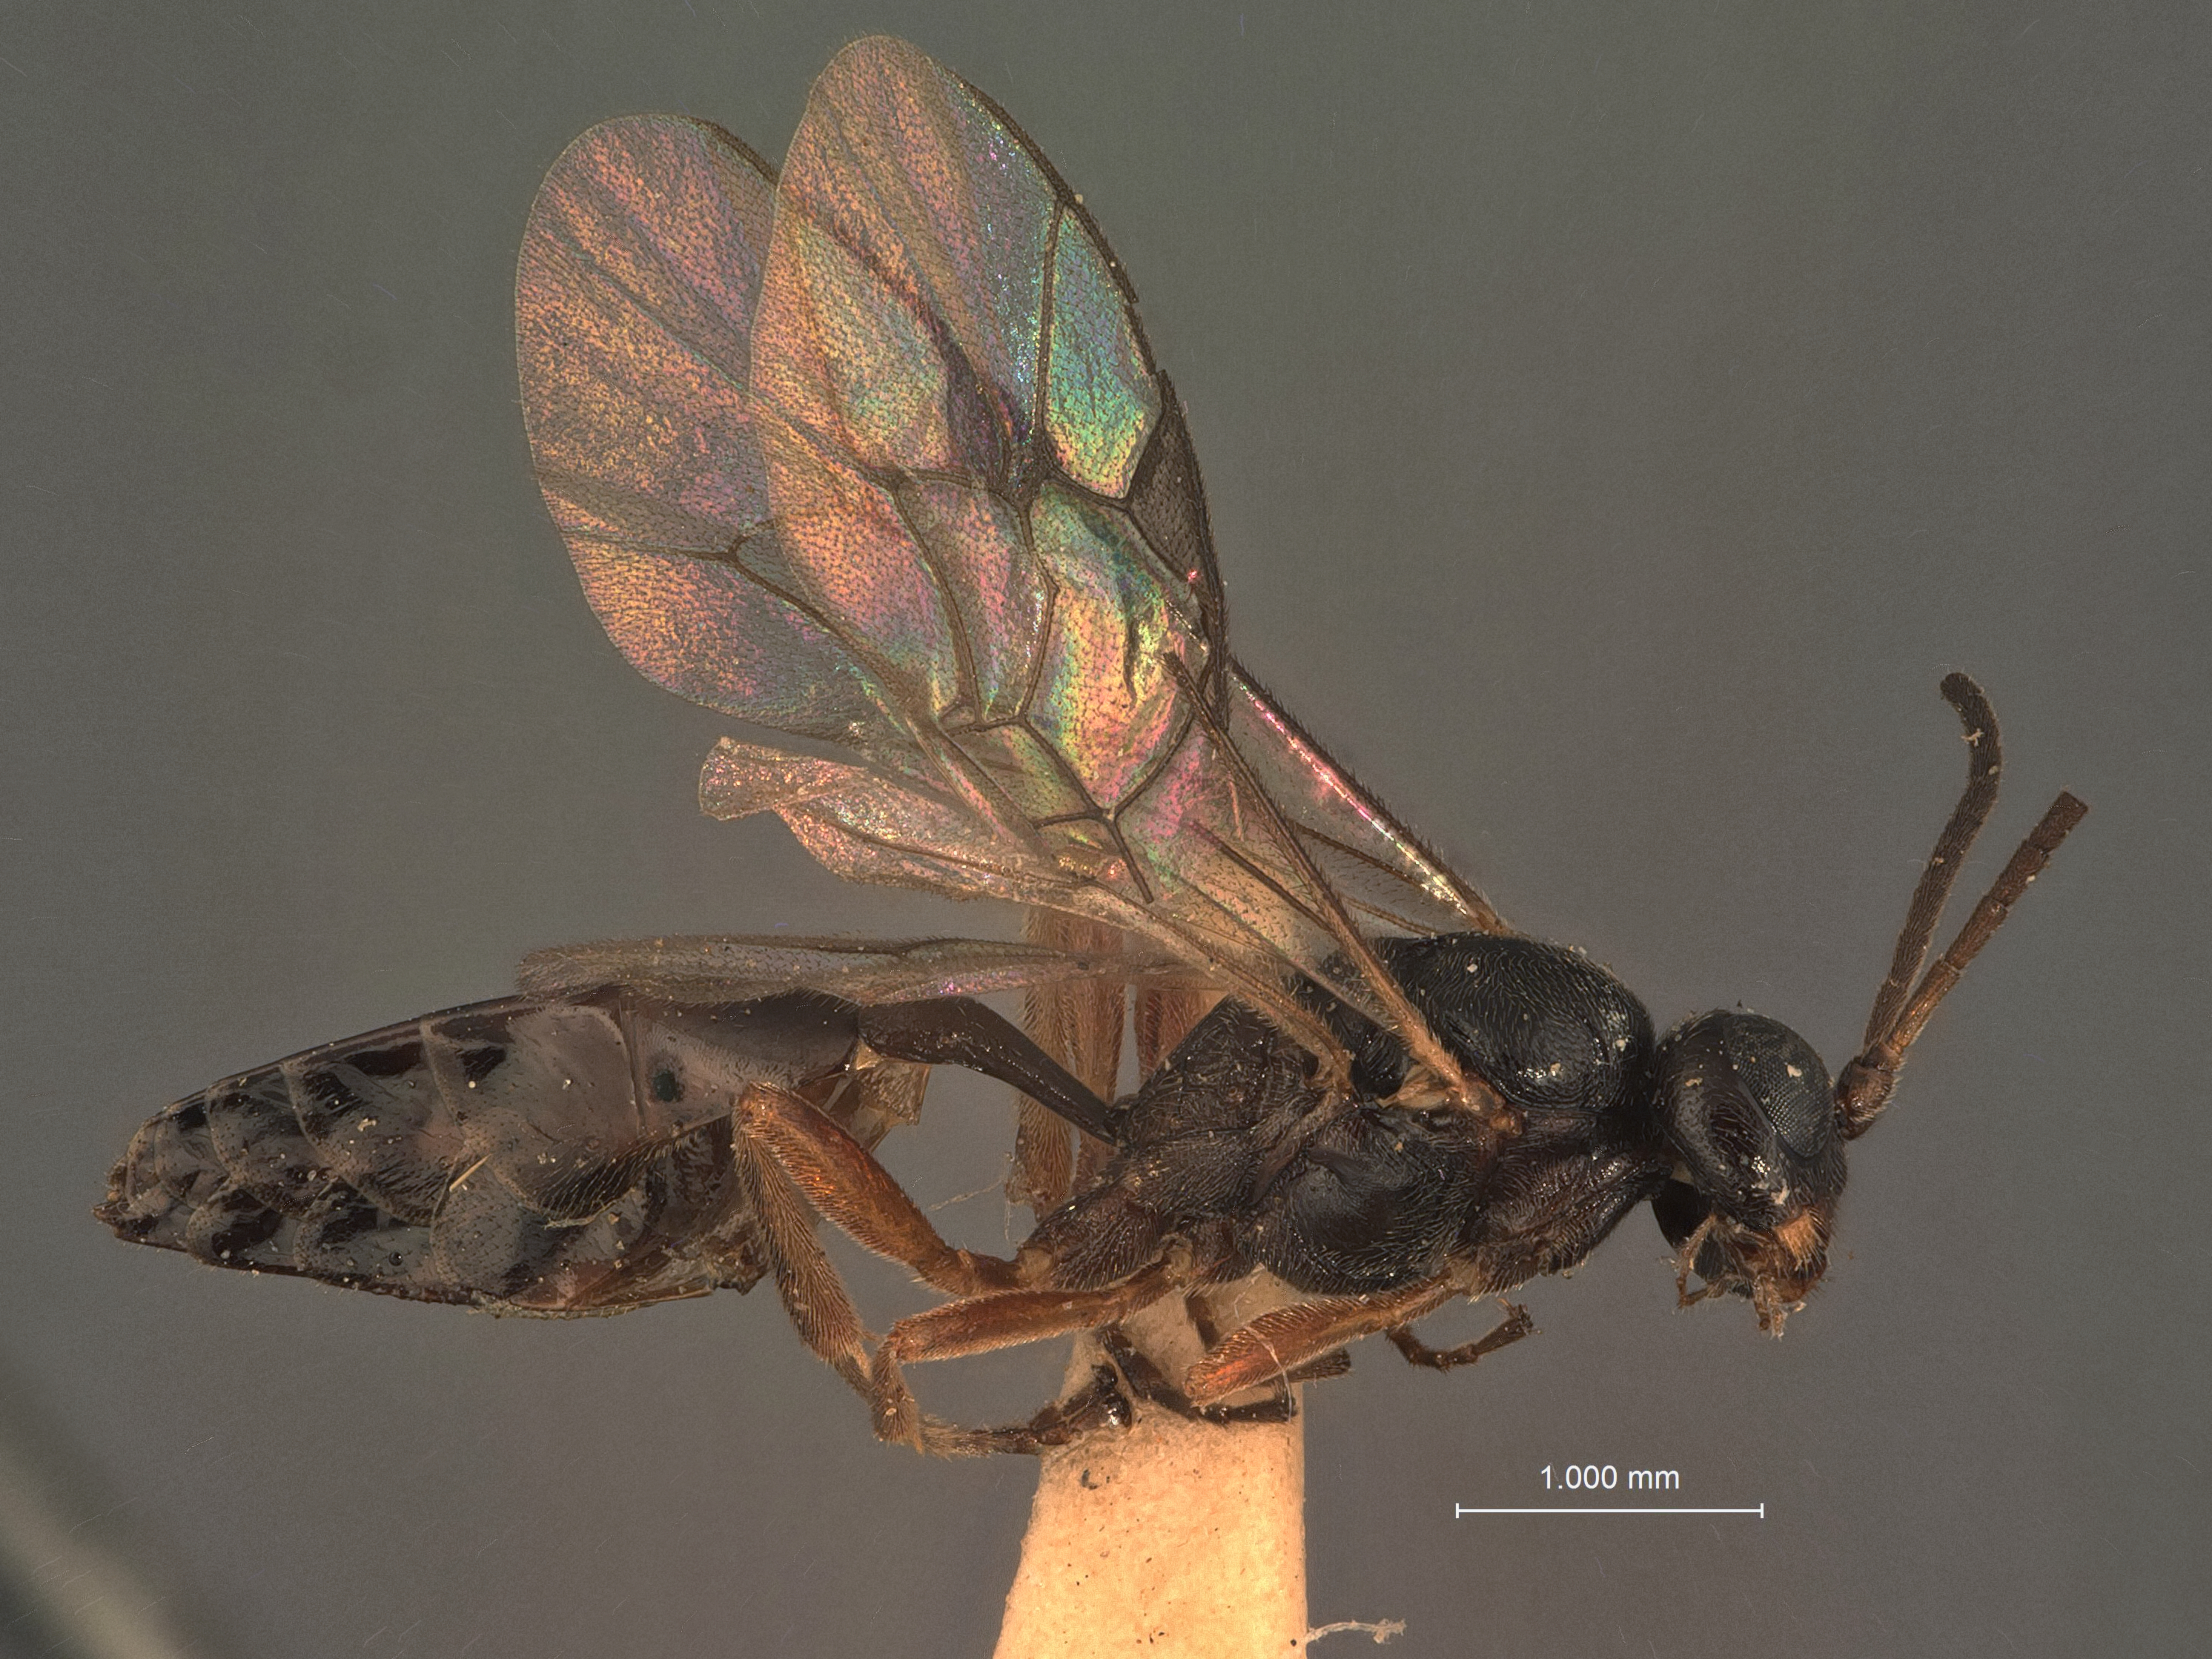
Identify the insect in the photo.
Atractodes ashmeadi
